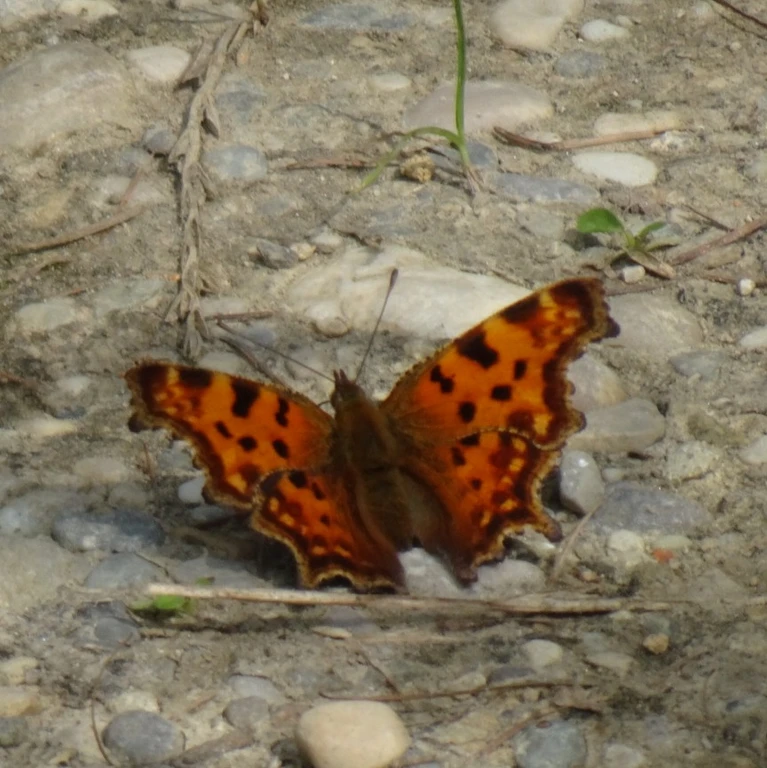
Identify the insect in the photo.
Polygonia c-album
